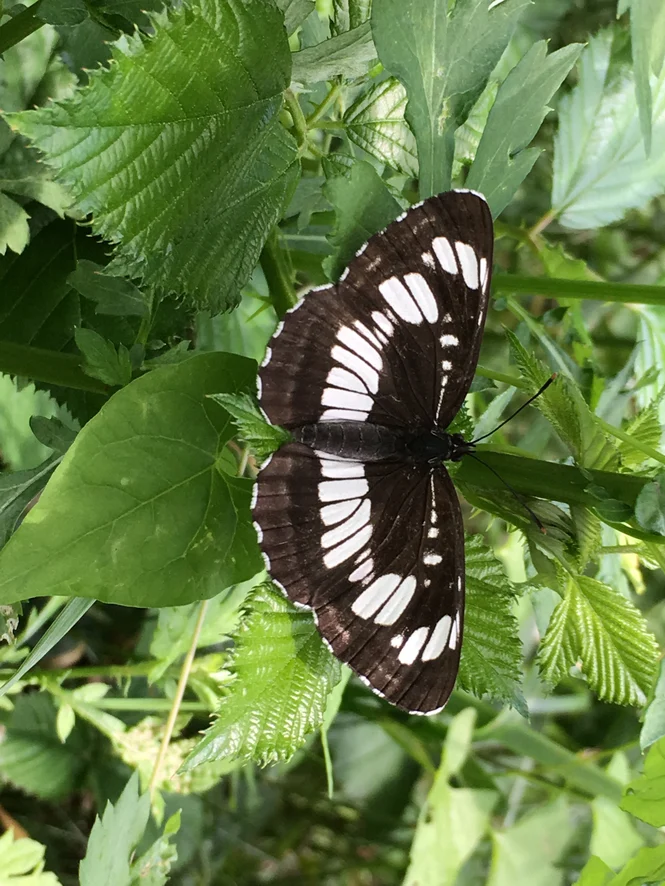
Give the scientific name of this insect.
Neptis rivularis
